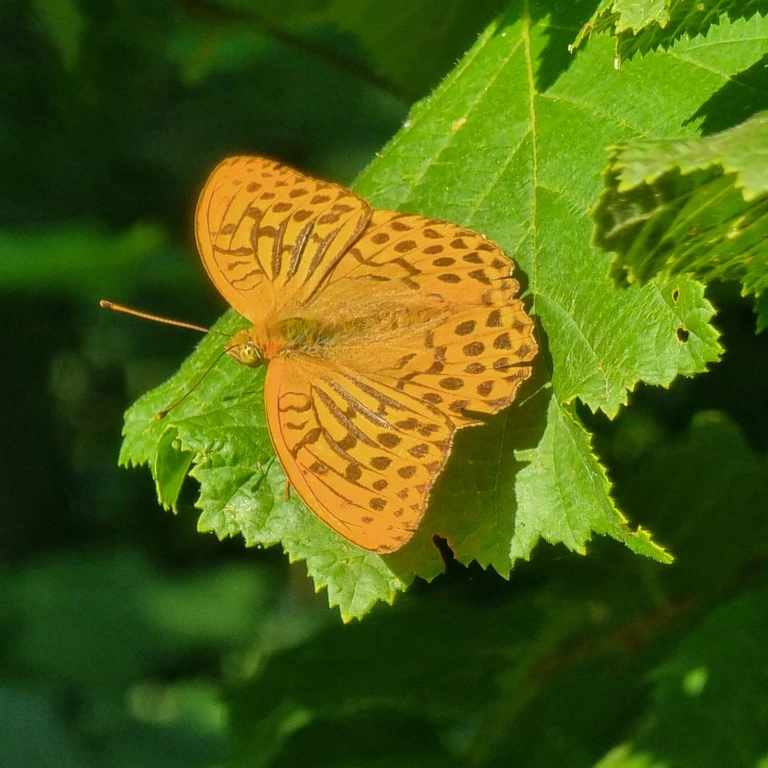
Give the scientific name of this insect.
Argynnis paphia
